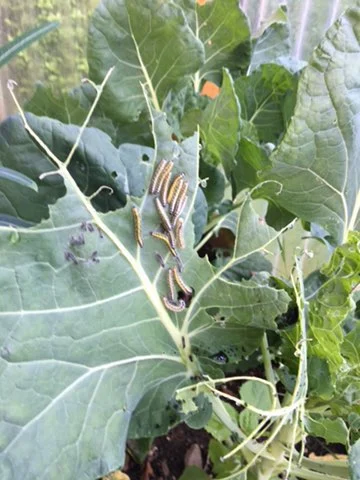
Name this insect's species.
Pieris brassicae
